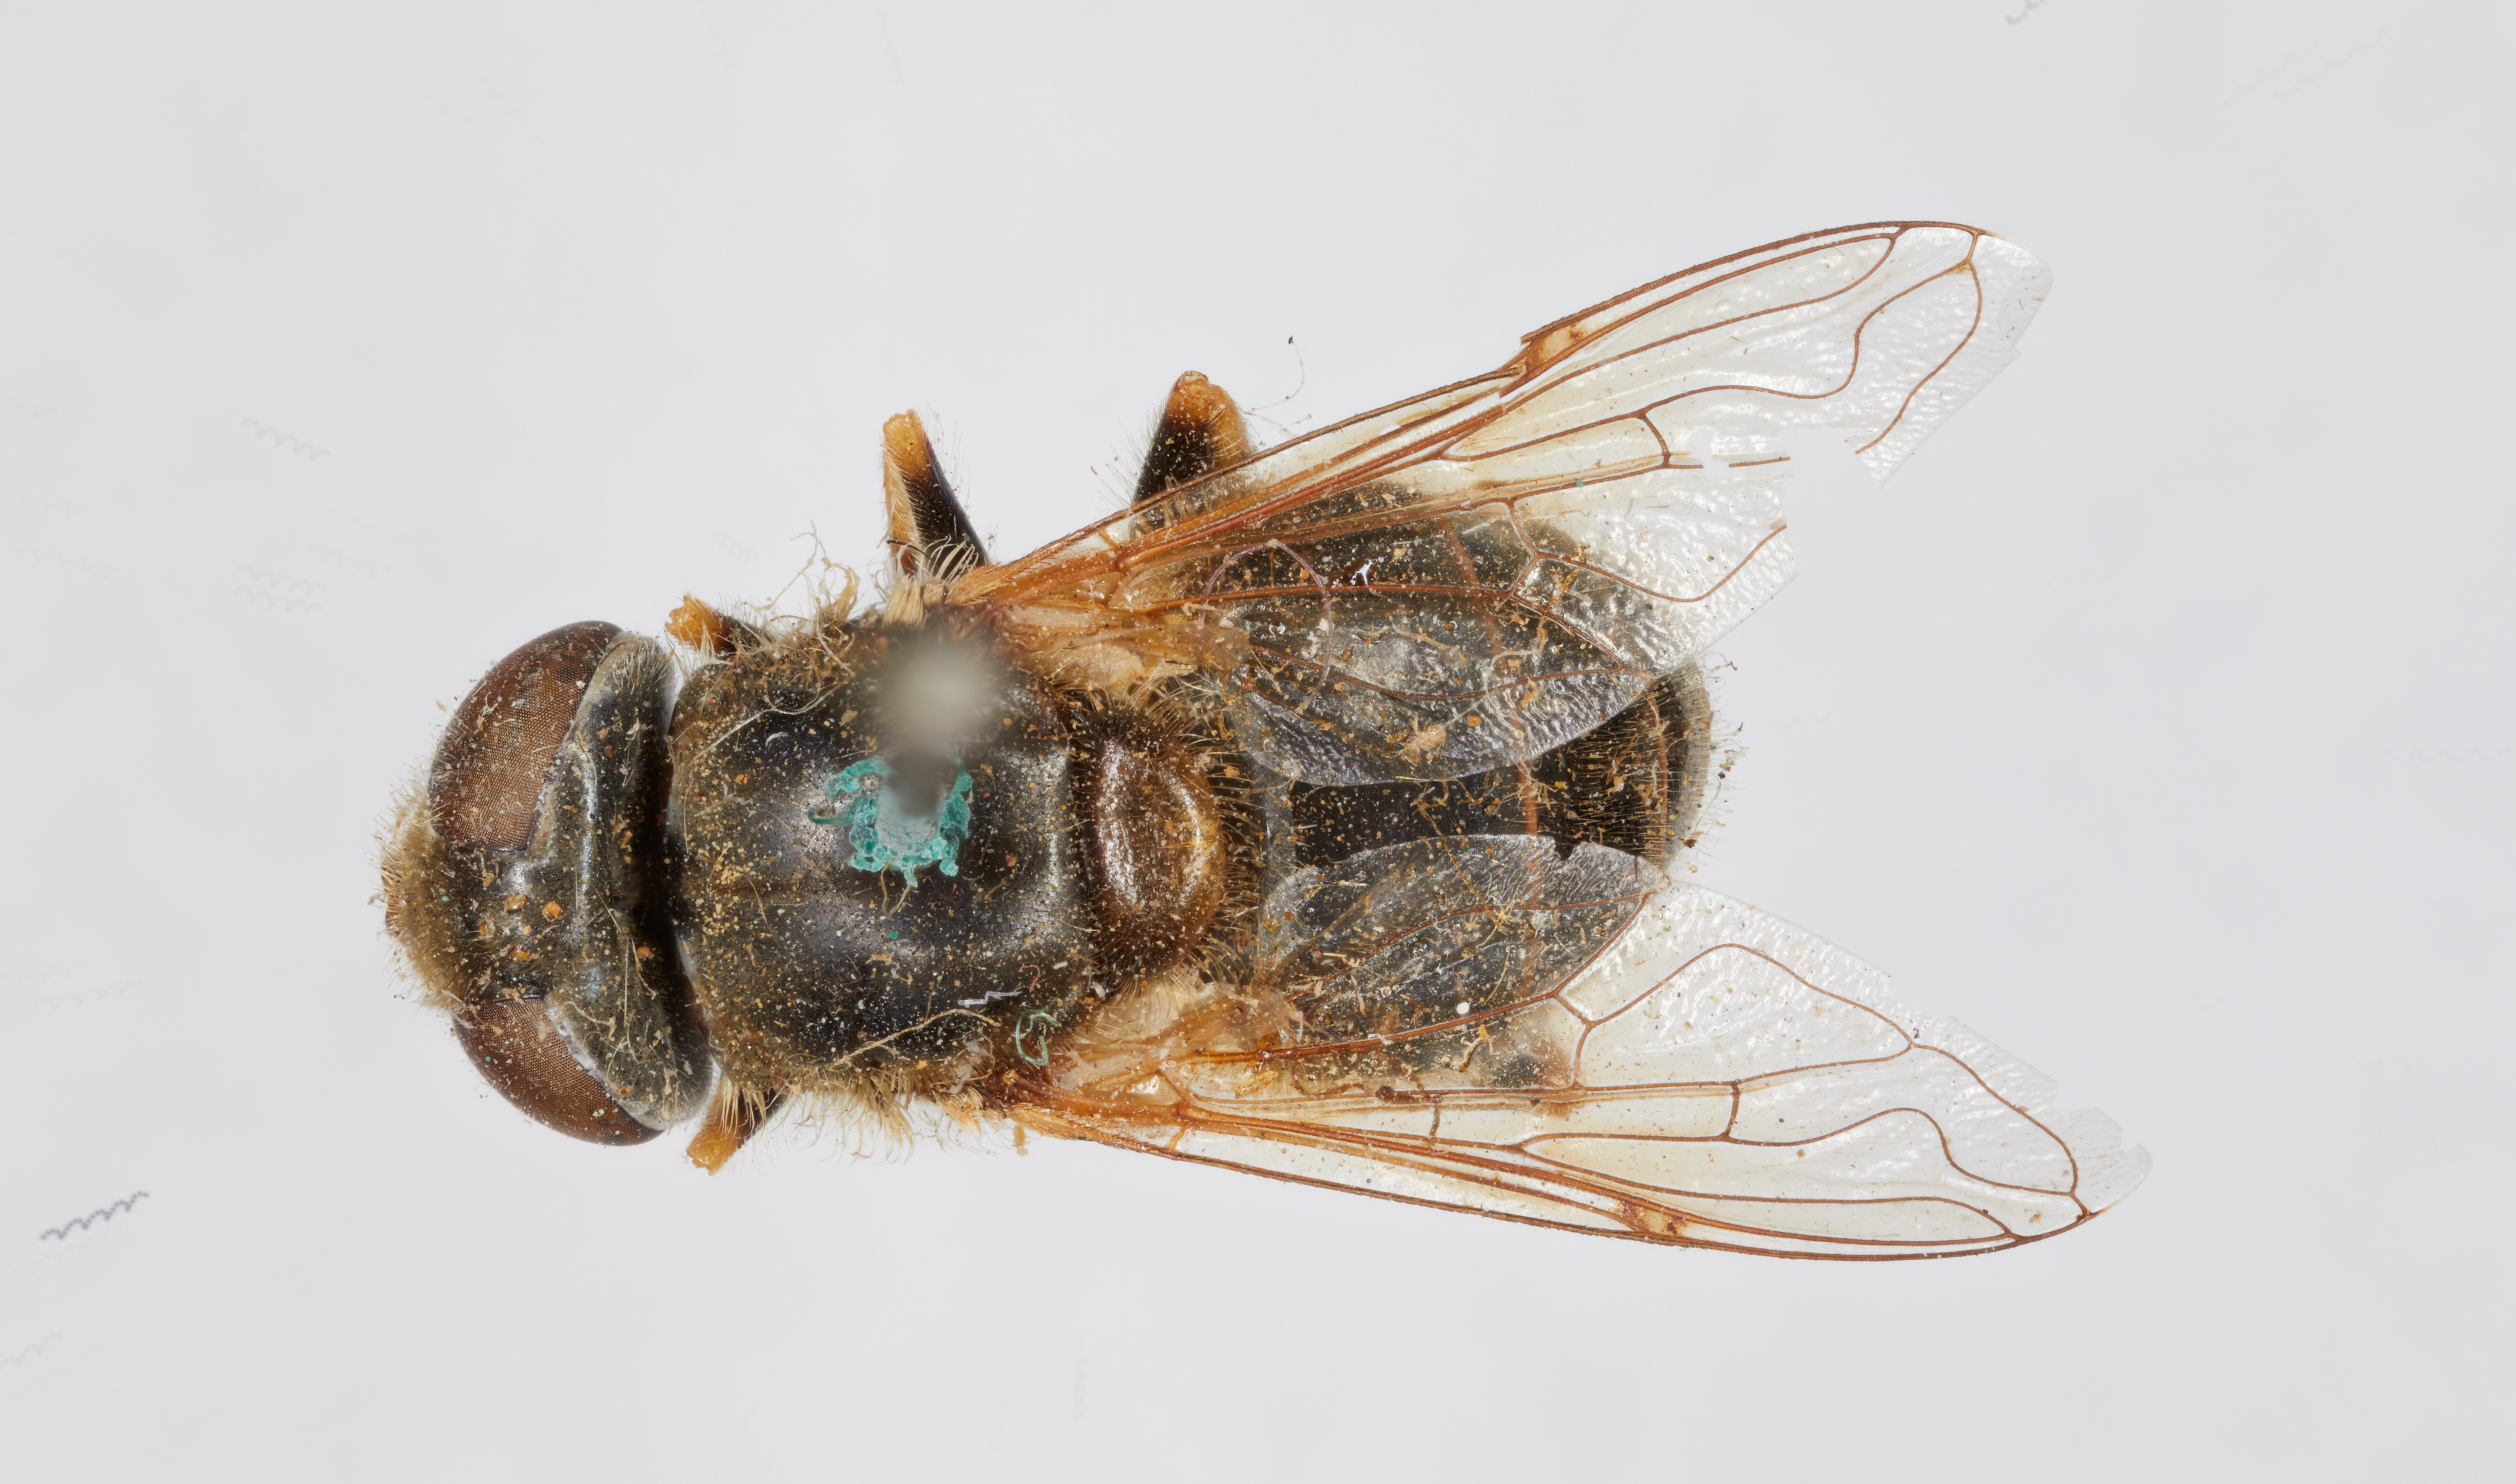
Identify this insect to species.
Eristalis brousii
